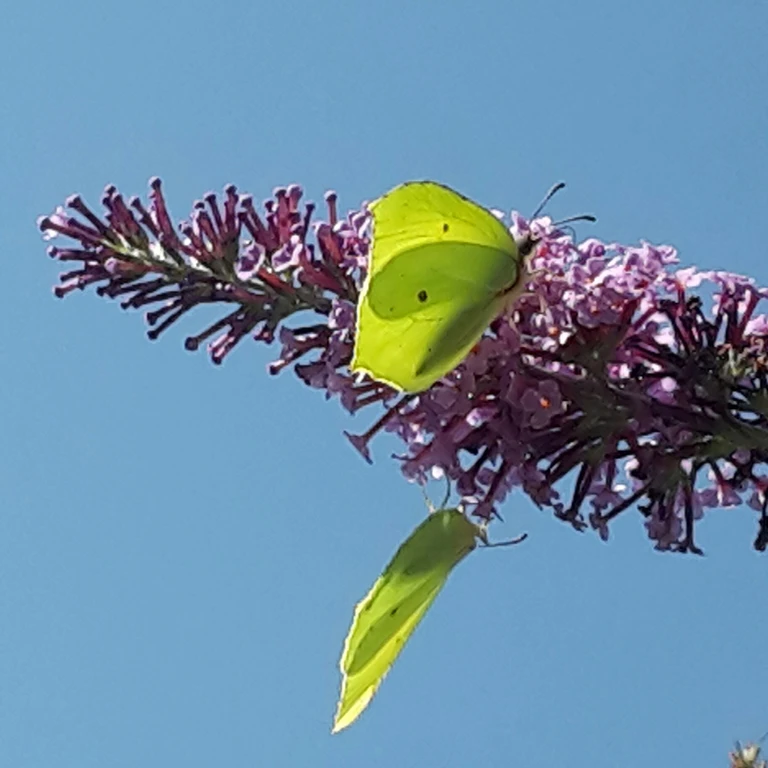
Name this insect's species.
Gonepteryx rhamni
